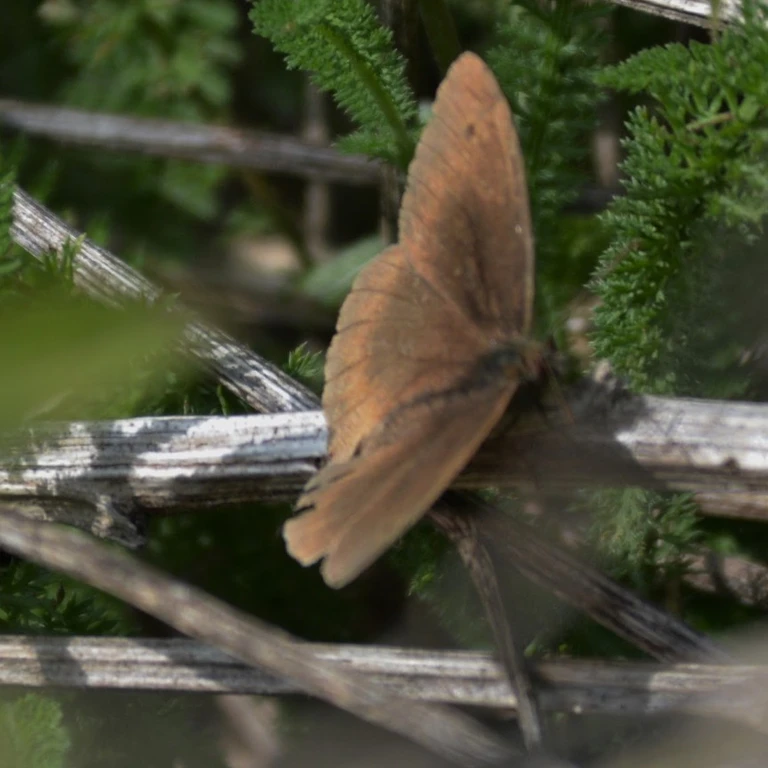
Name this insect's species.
Maniola jurtina
